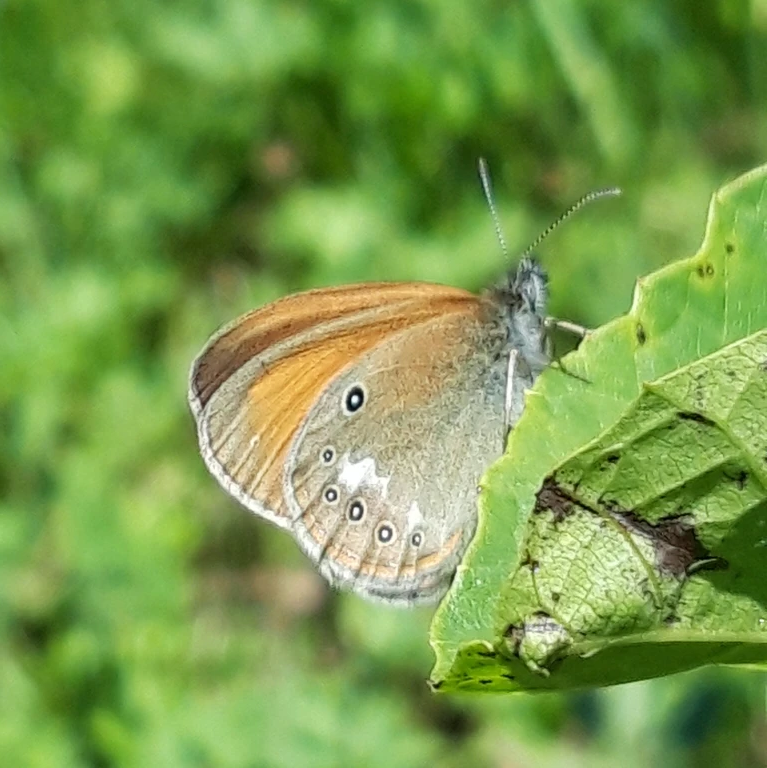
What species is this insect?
Coenonympha glycerion (also Coenonympha iphis)
